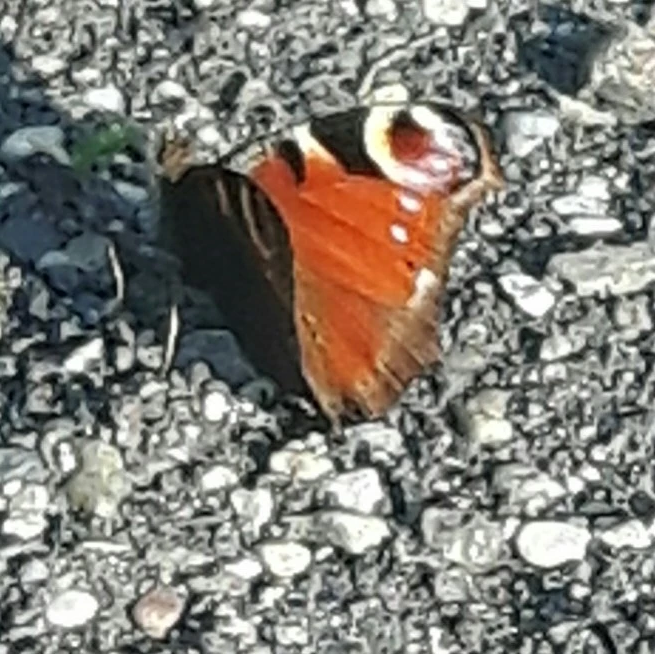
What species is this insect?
Aglais io
